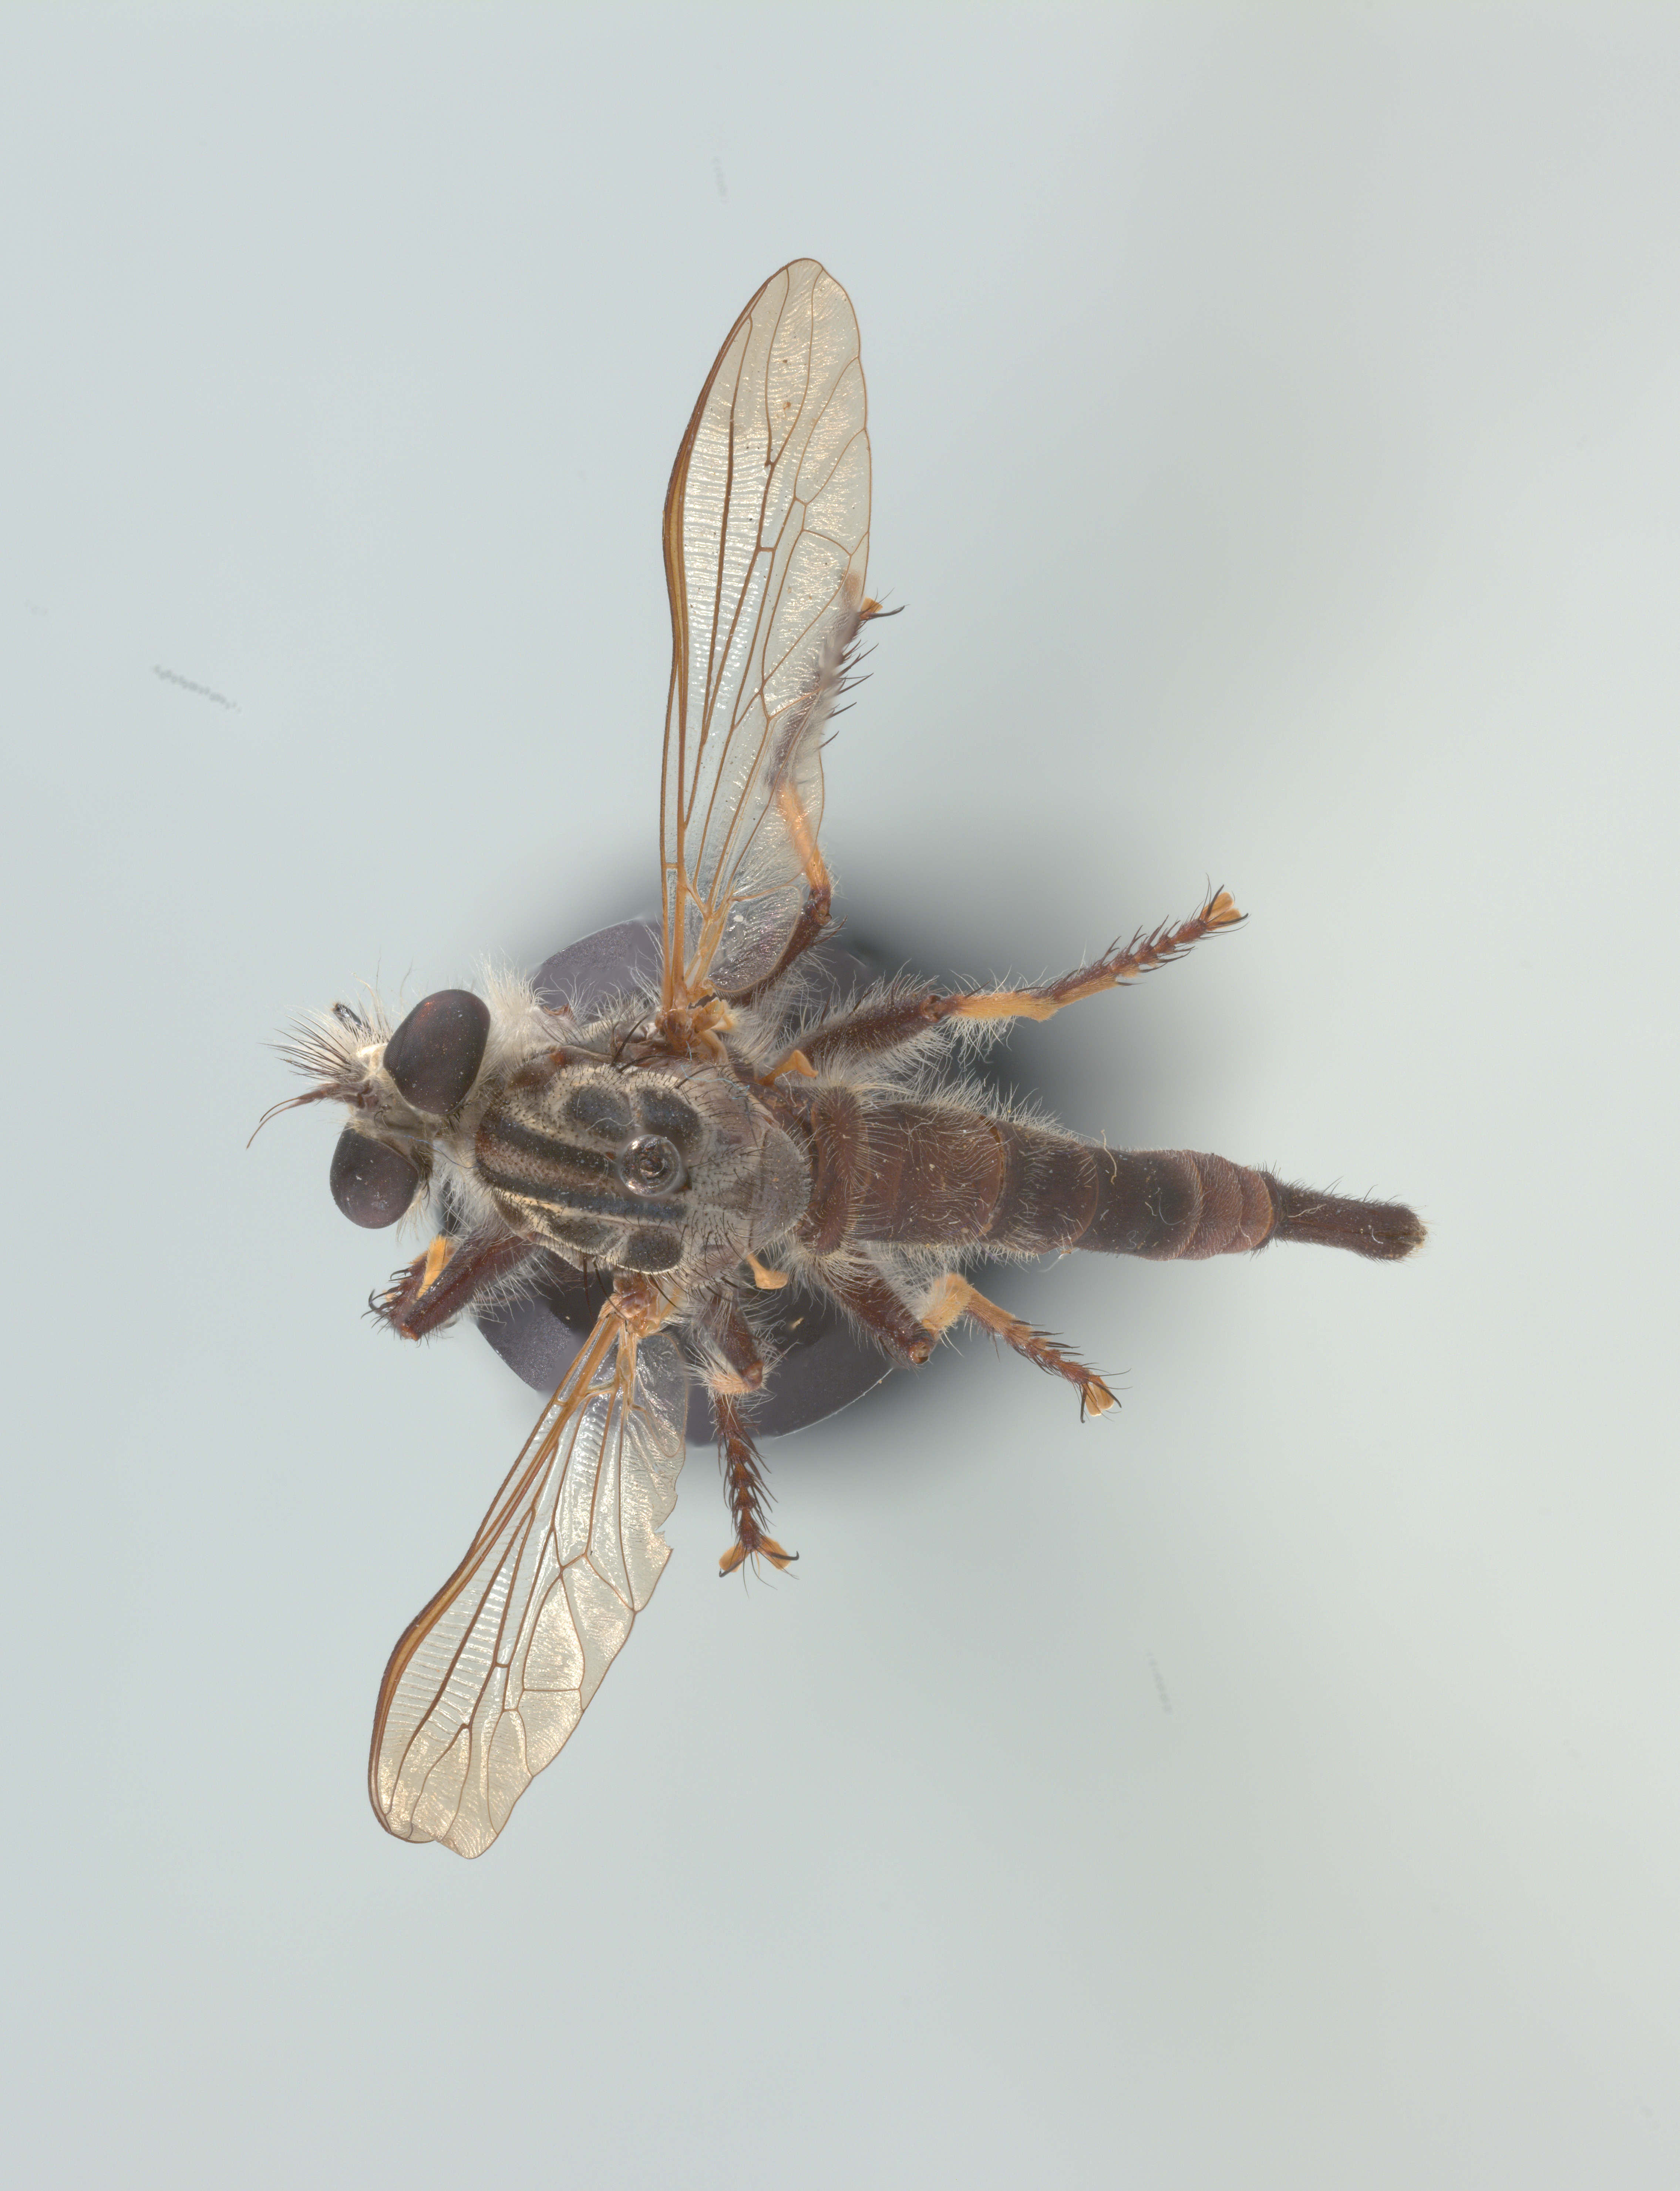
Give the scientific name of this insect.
Efferia stylata
